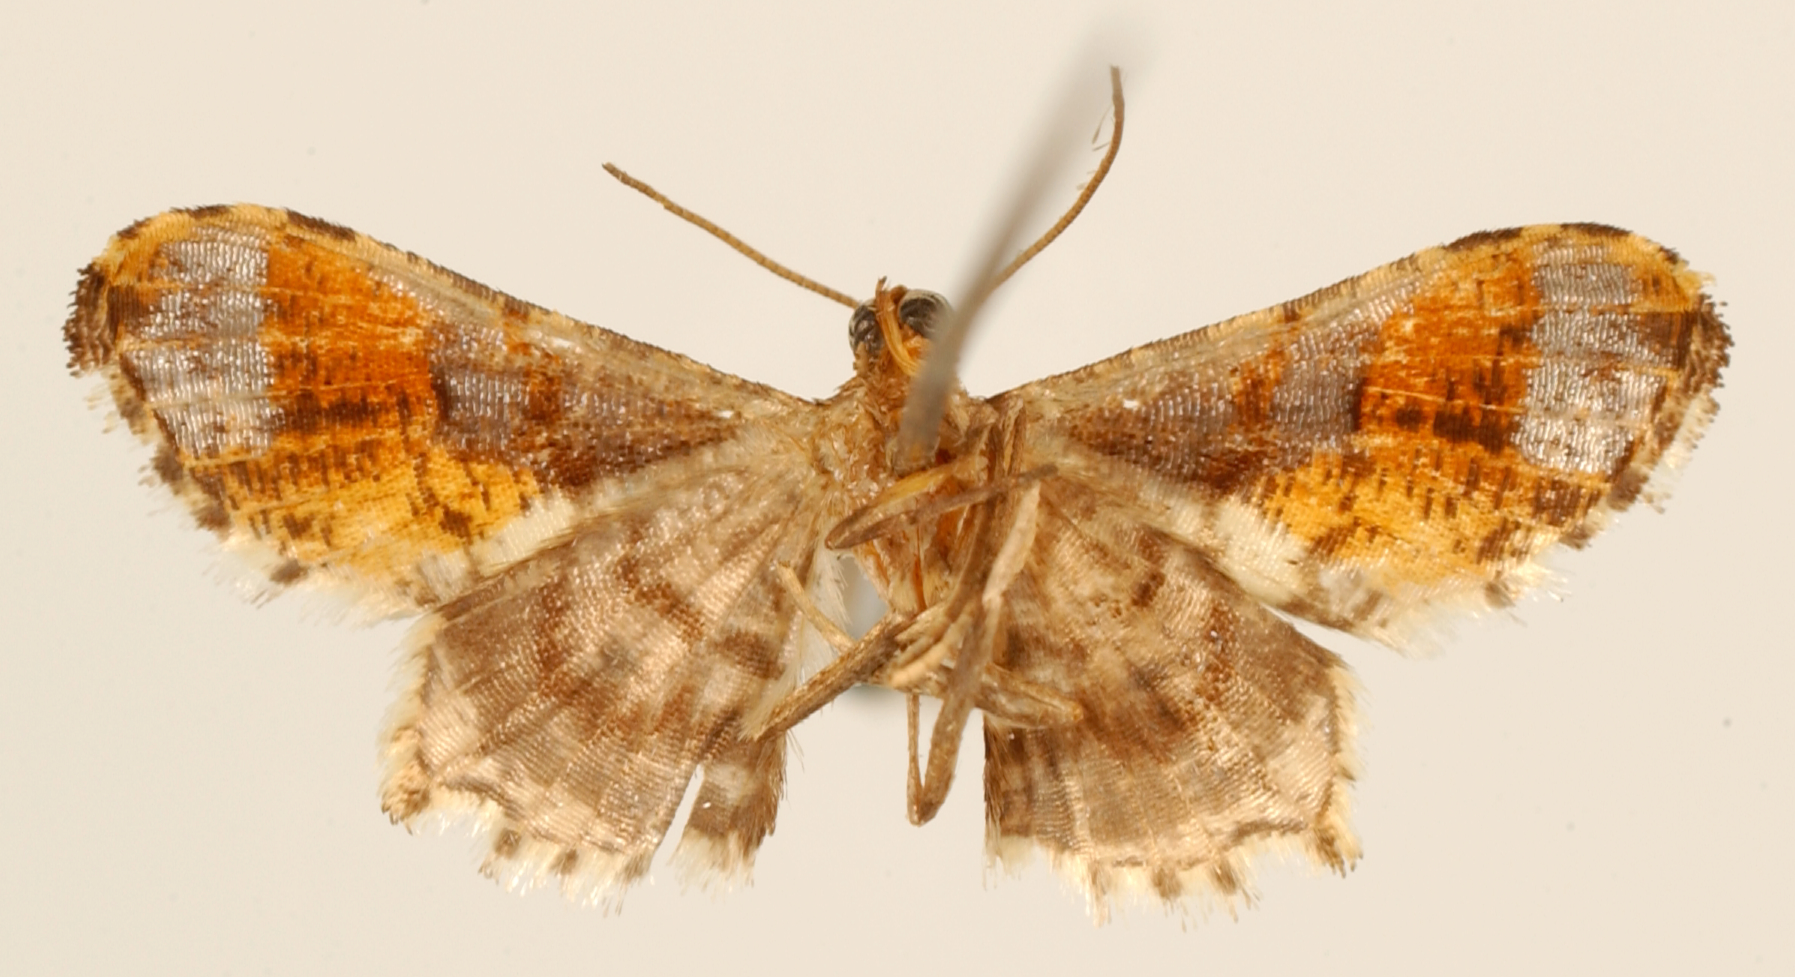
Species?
Acidalia vecina
